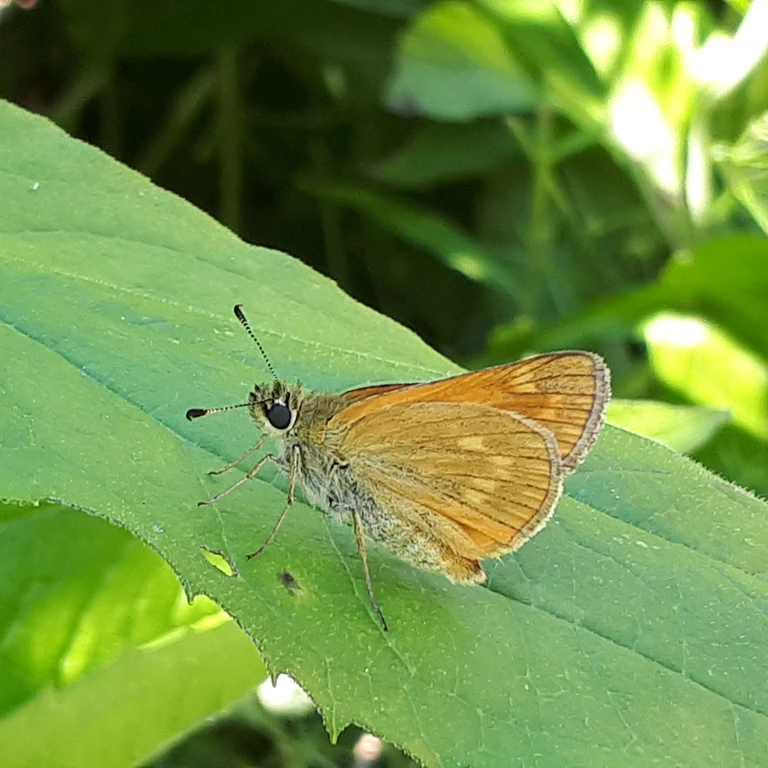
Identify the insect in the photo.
Ochlodes sylvanus (also Ochlodes venata)
